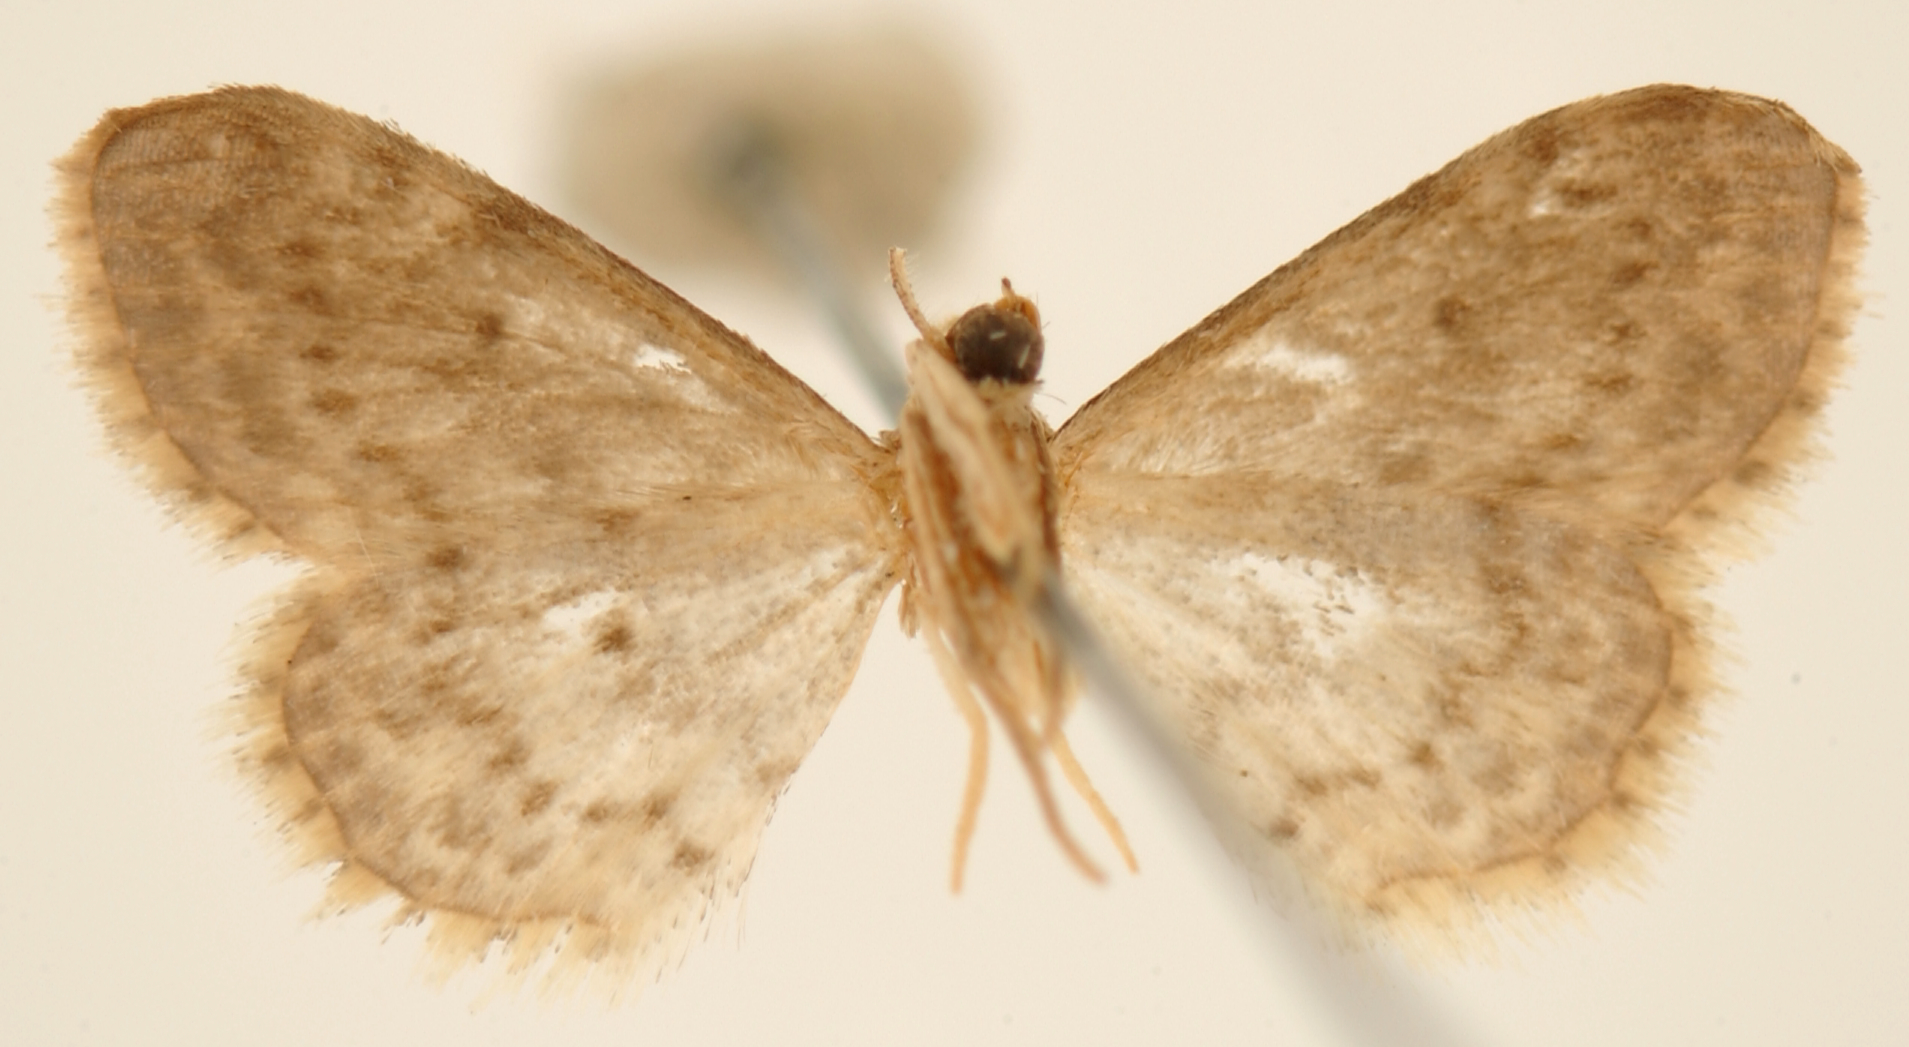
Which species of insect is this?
Ptychopoda tenebrica
